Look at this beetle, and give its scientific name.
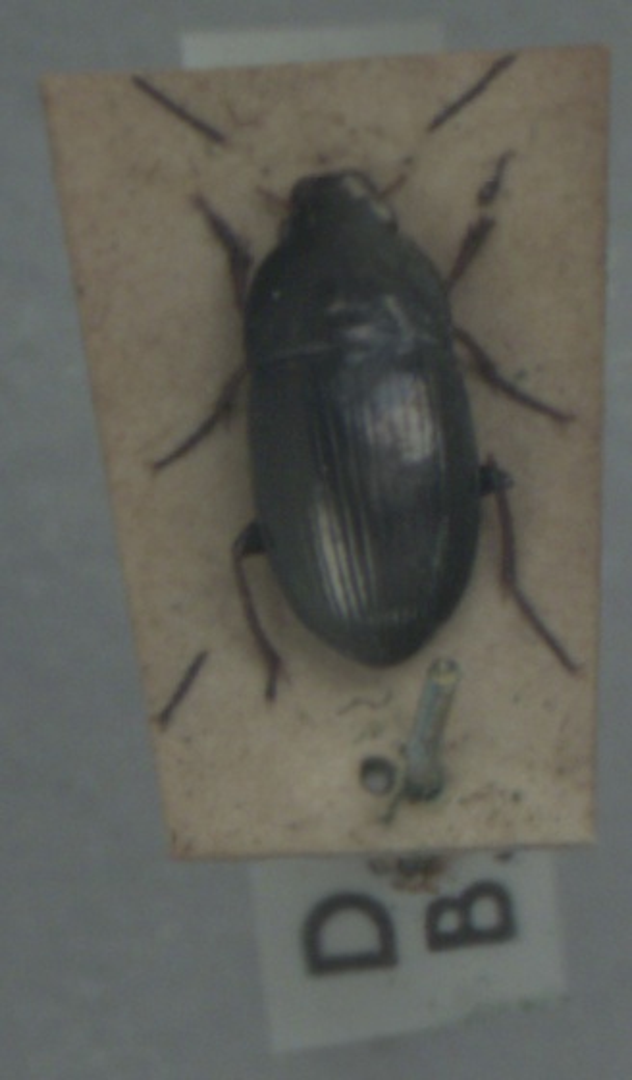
Amara convexior
